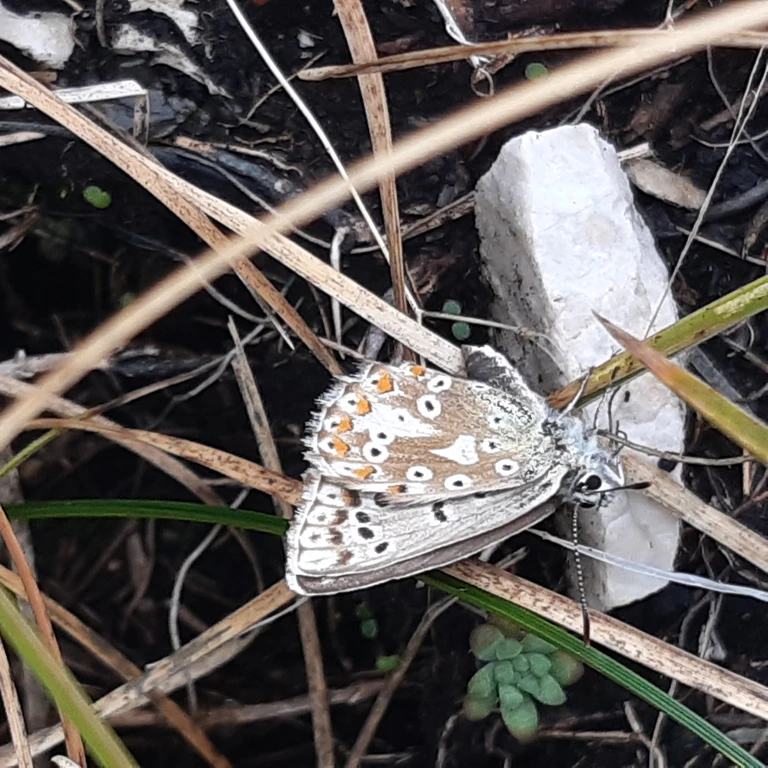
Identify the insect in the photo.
Lysandra coridon
